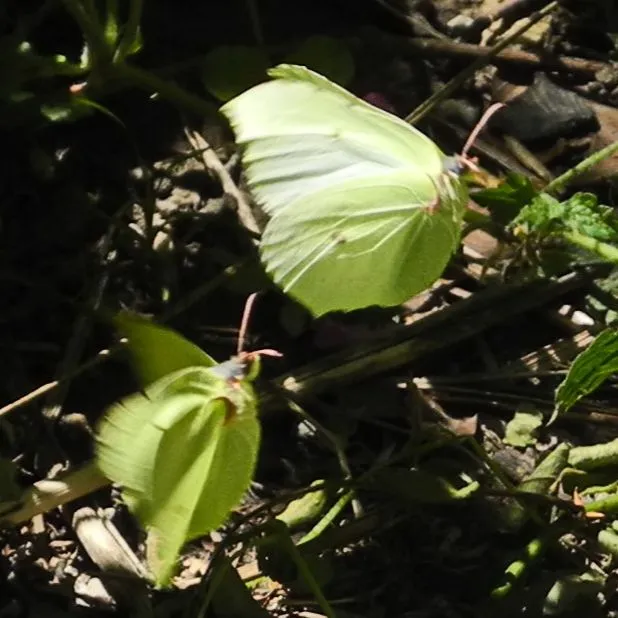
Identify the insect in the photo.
Gonepteryx rhamni
